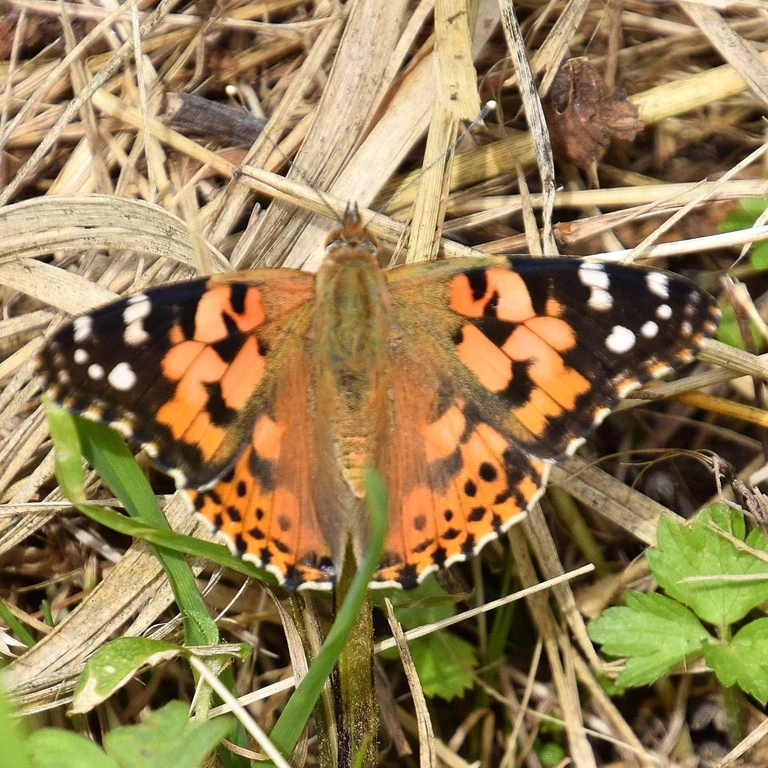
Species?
Vanessa cardui
